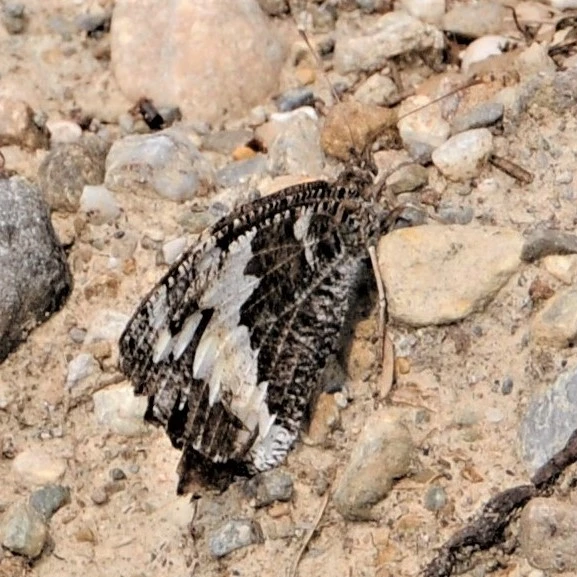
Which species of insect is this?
Brintesia circe
